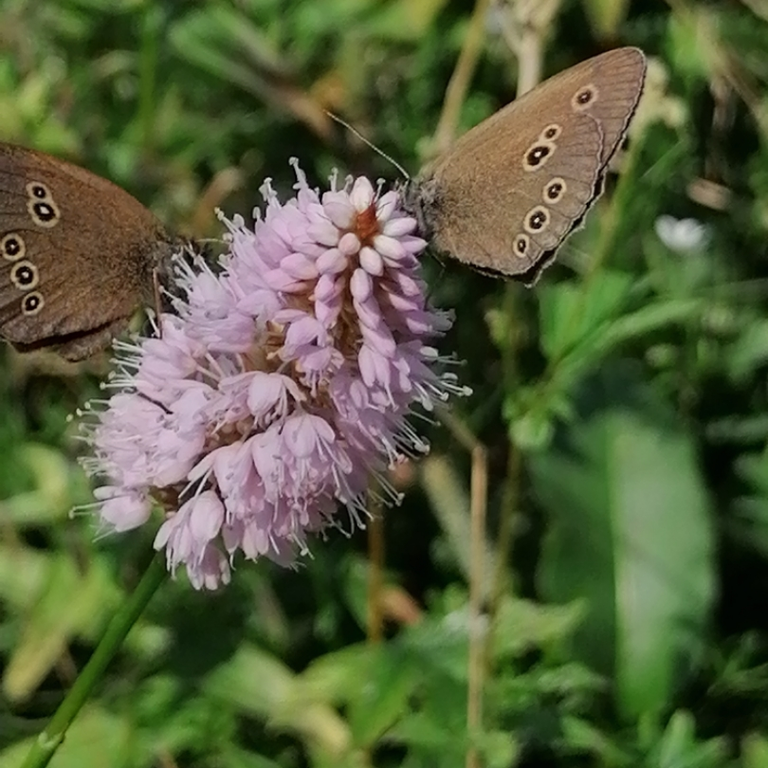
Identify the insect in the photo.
Aphantopus hyperantus
